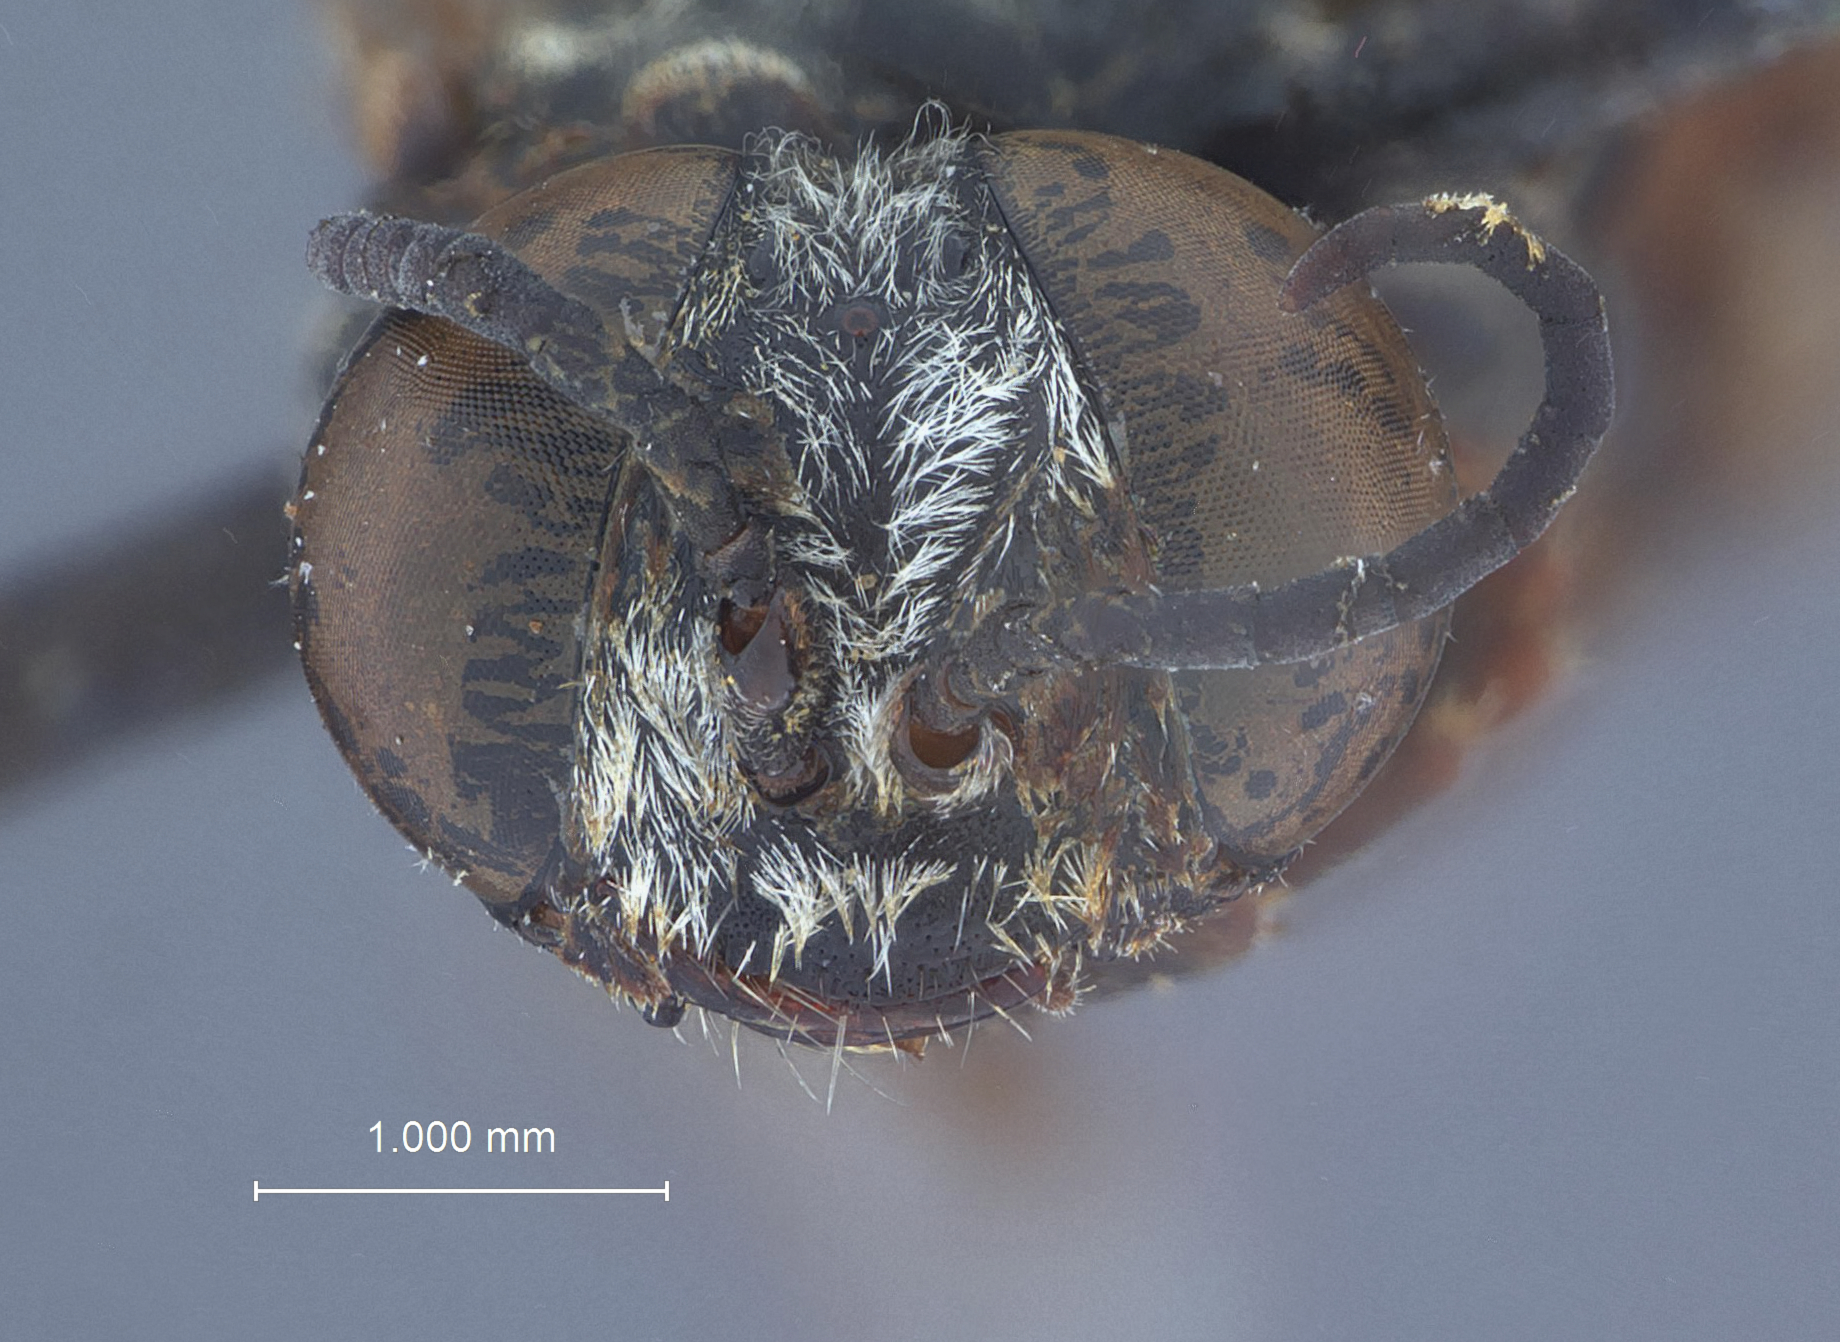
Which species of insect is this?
Tachytes birkmanni
